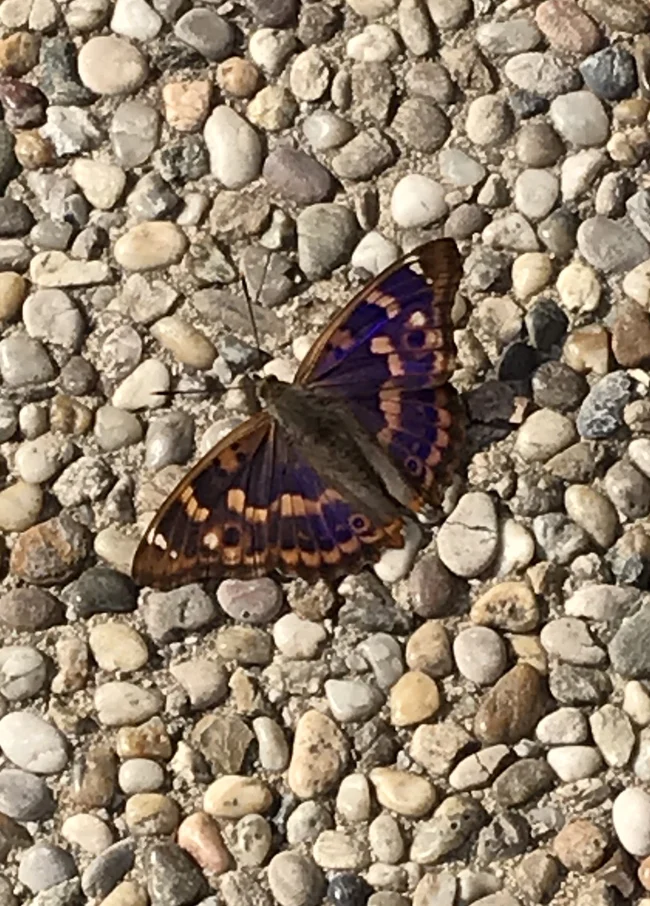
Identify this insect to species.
Apatura ilia
